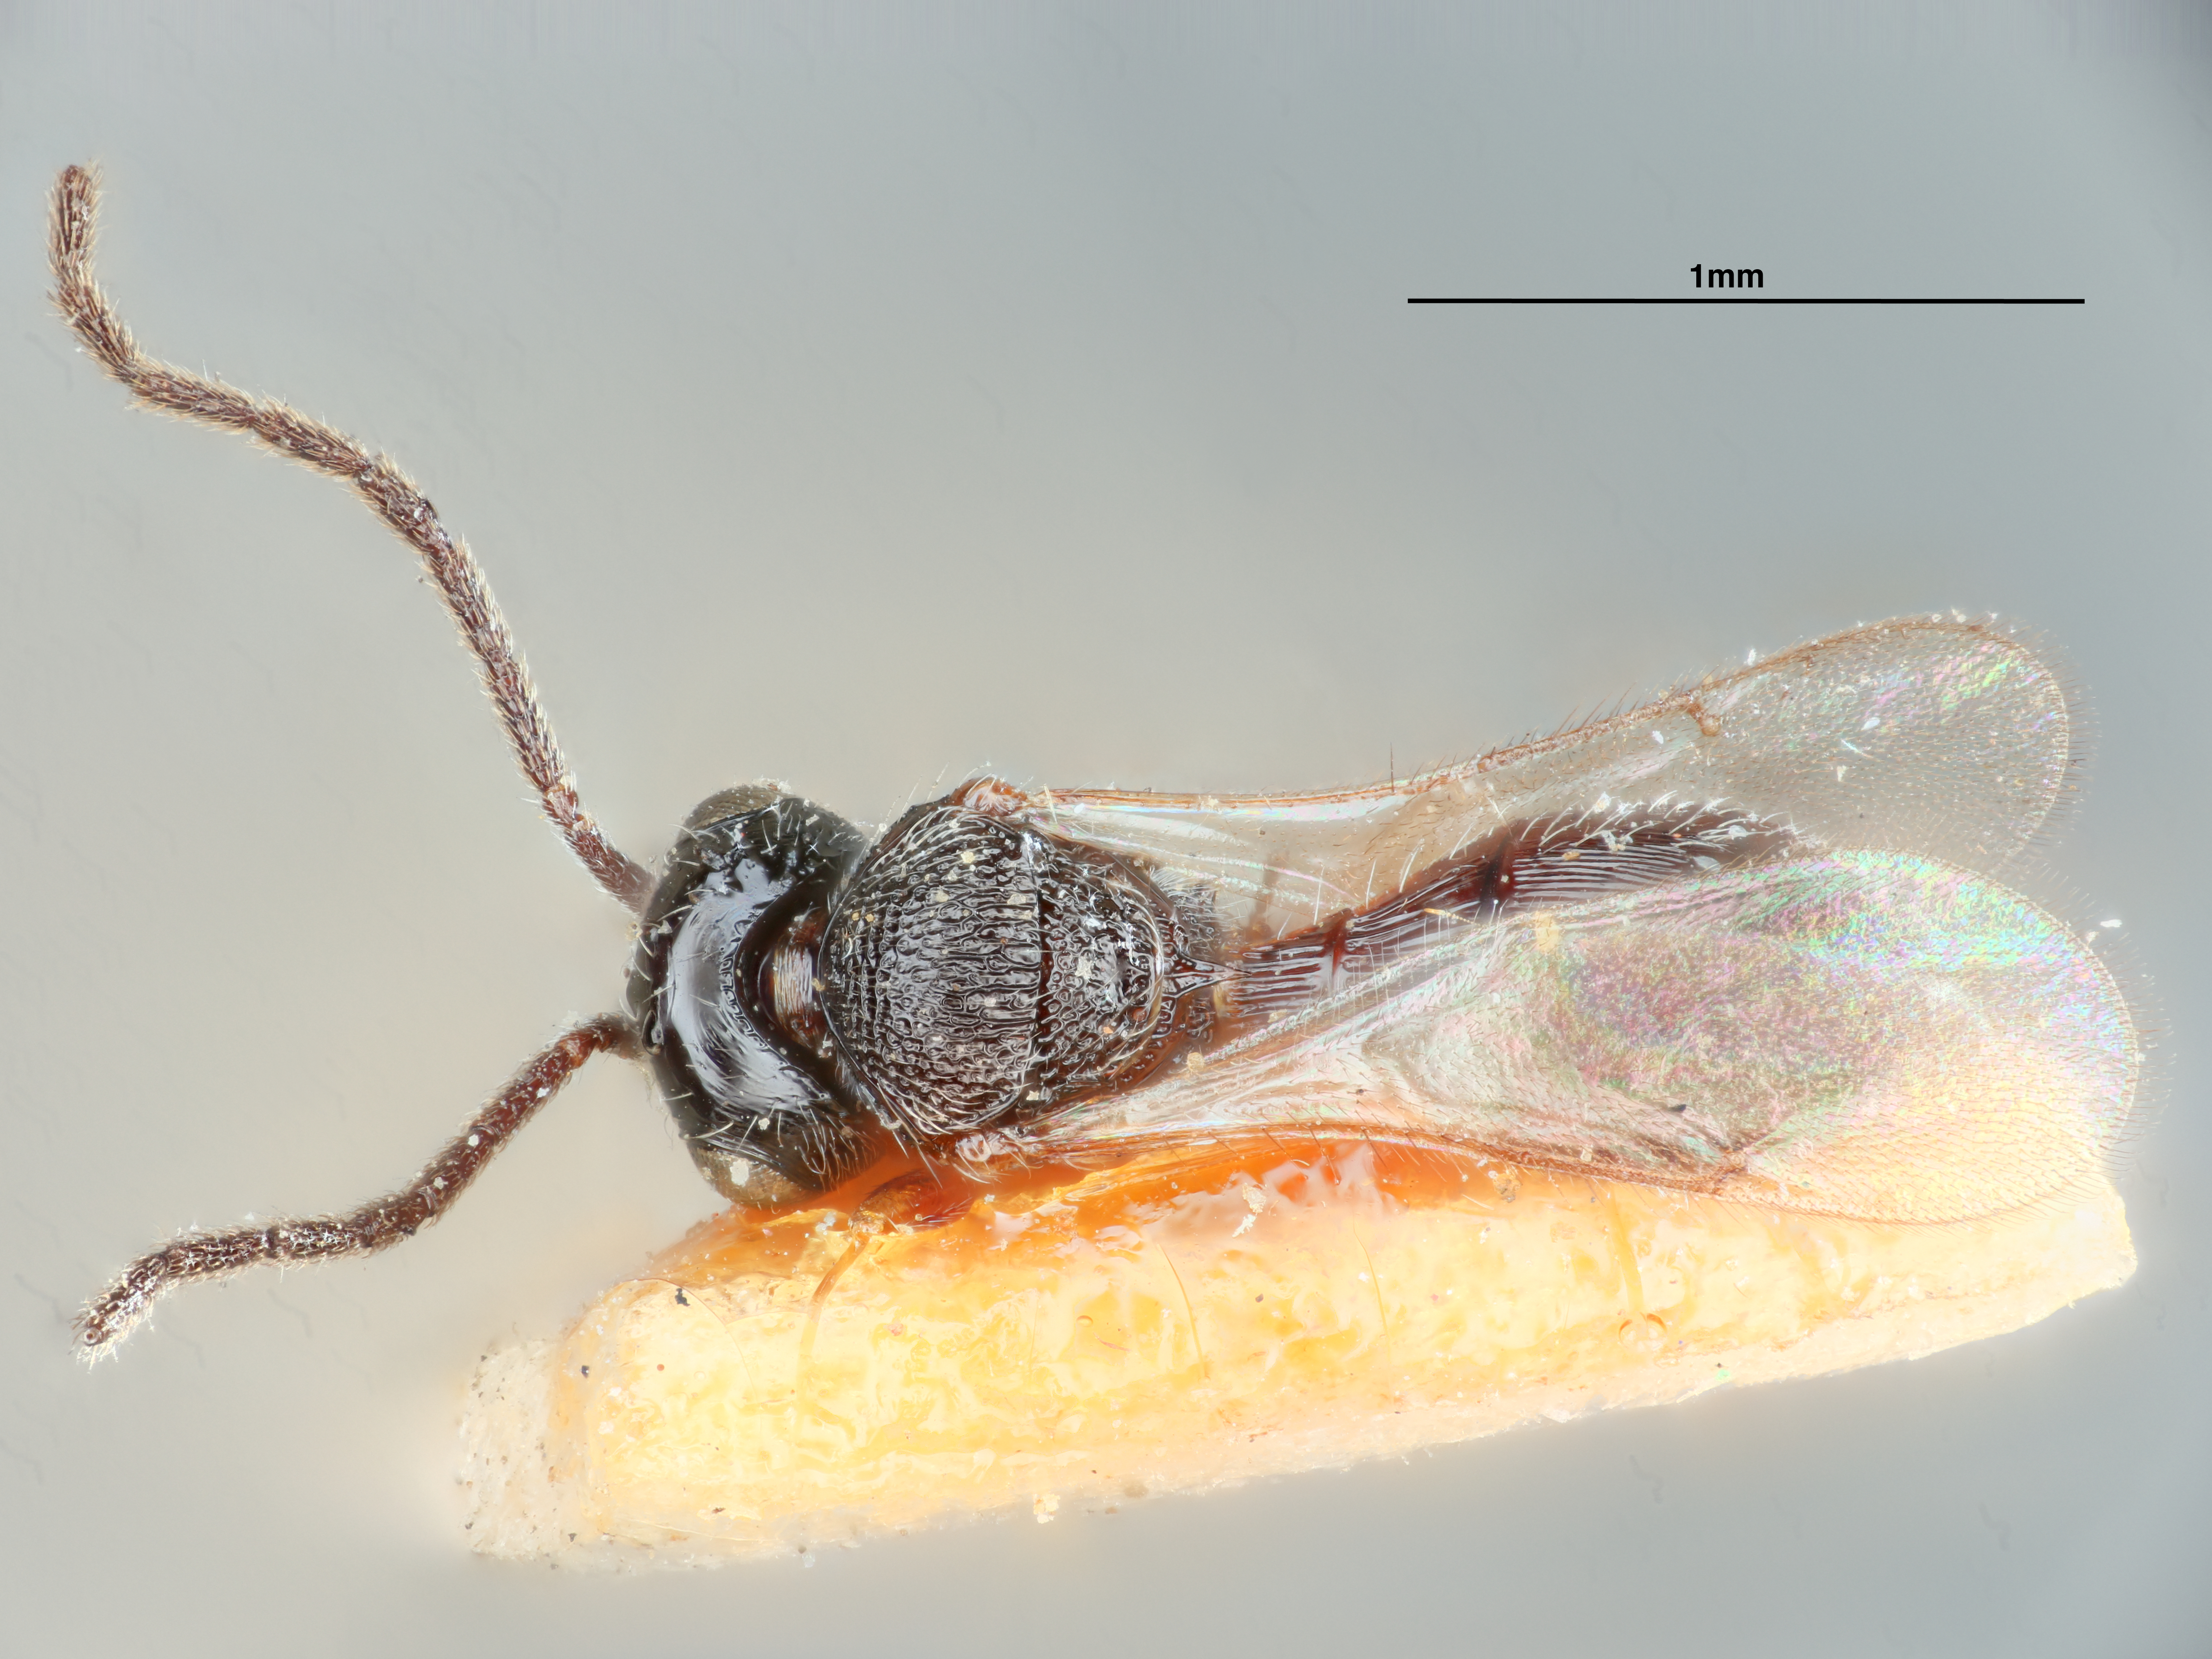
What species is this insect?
Prosacantha striatifrons
